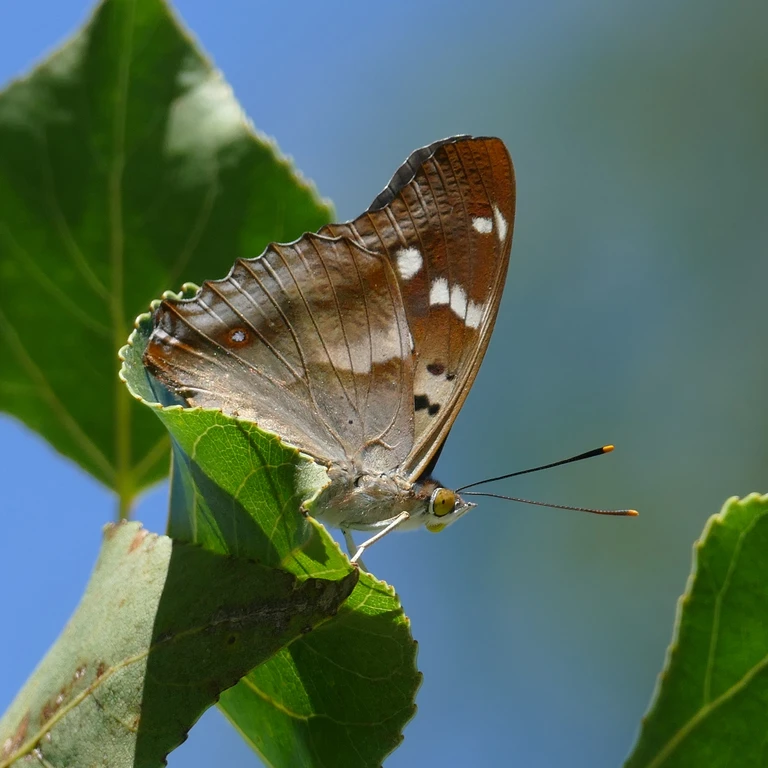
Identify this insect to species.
Apatura ilia
